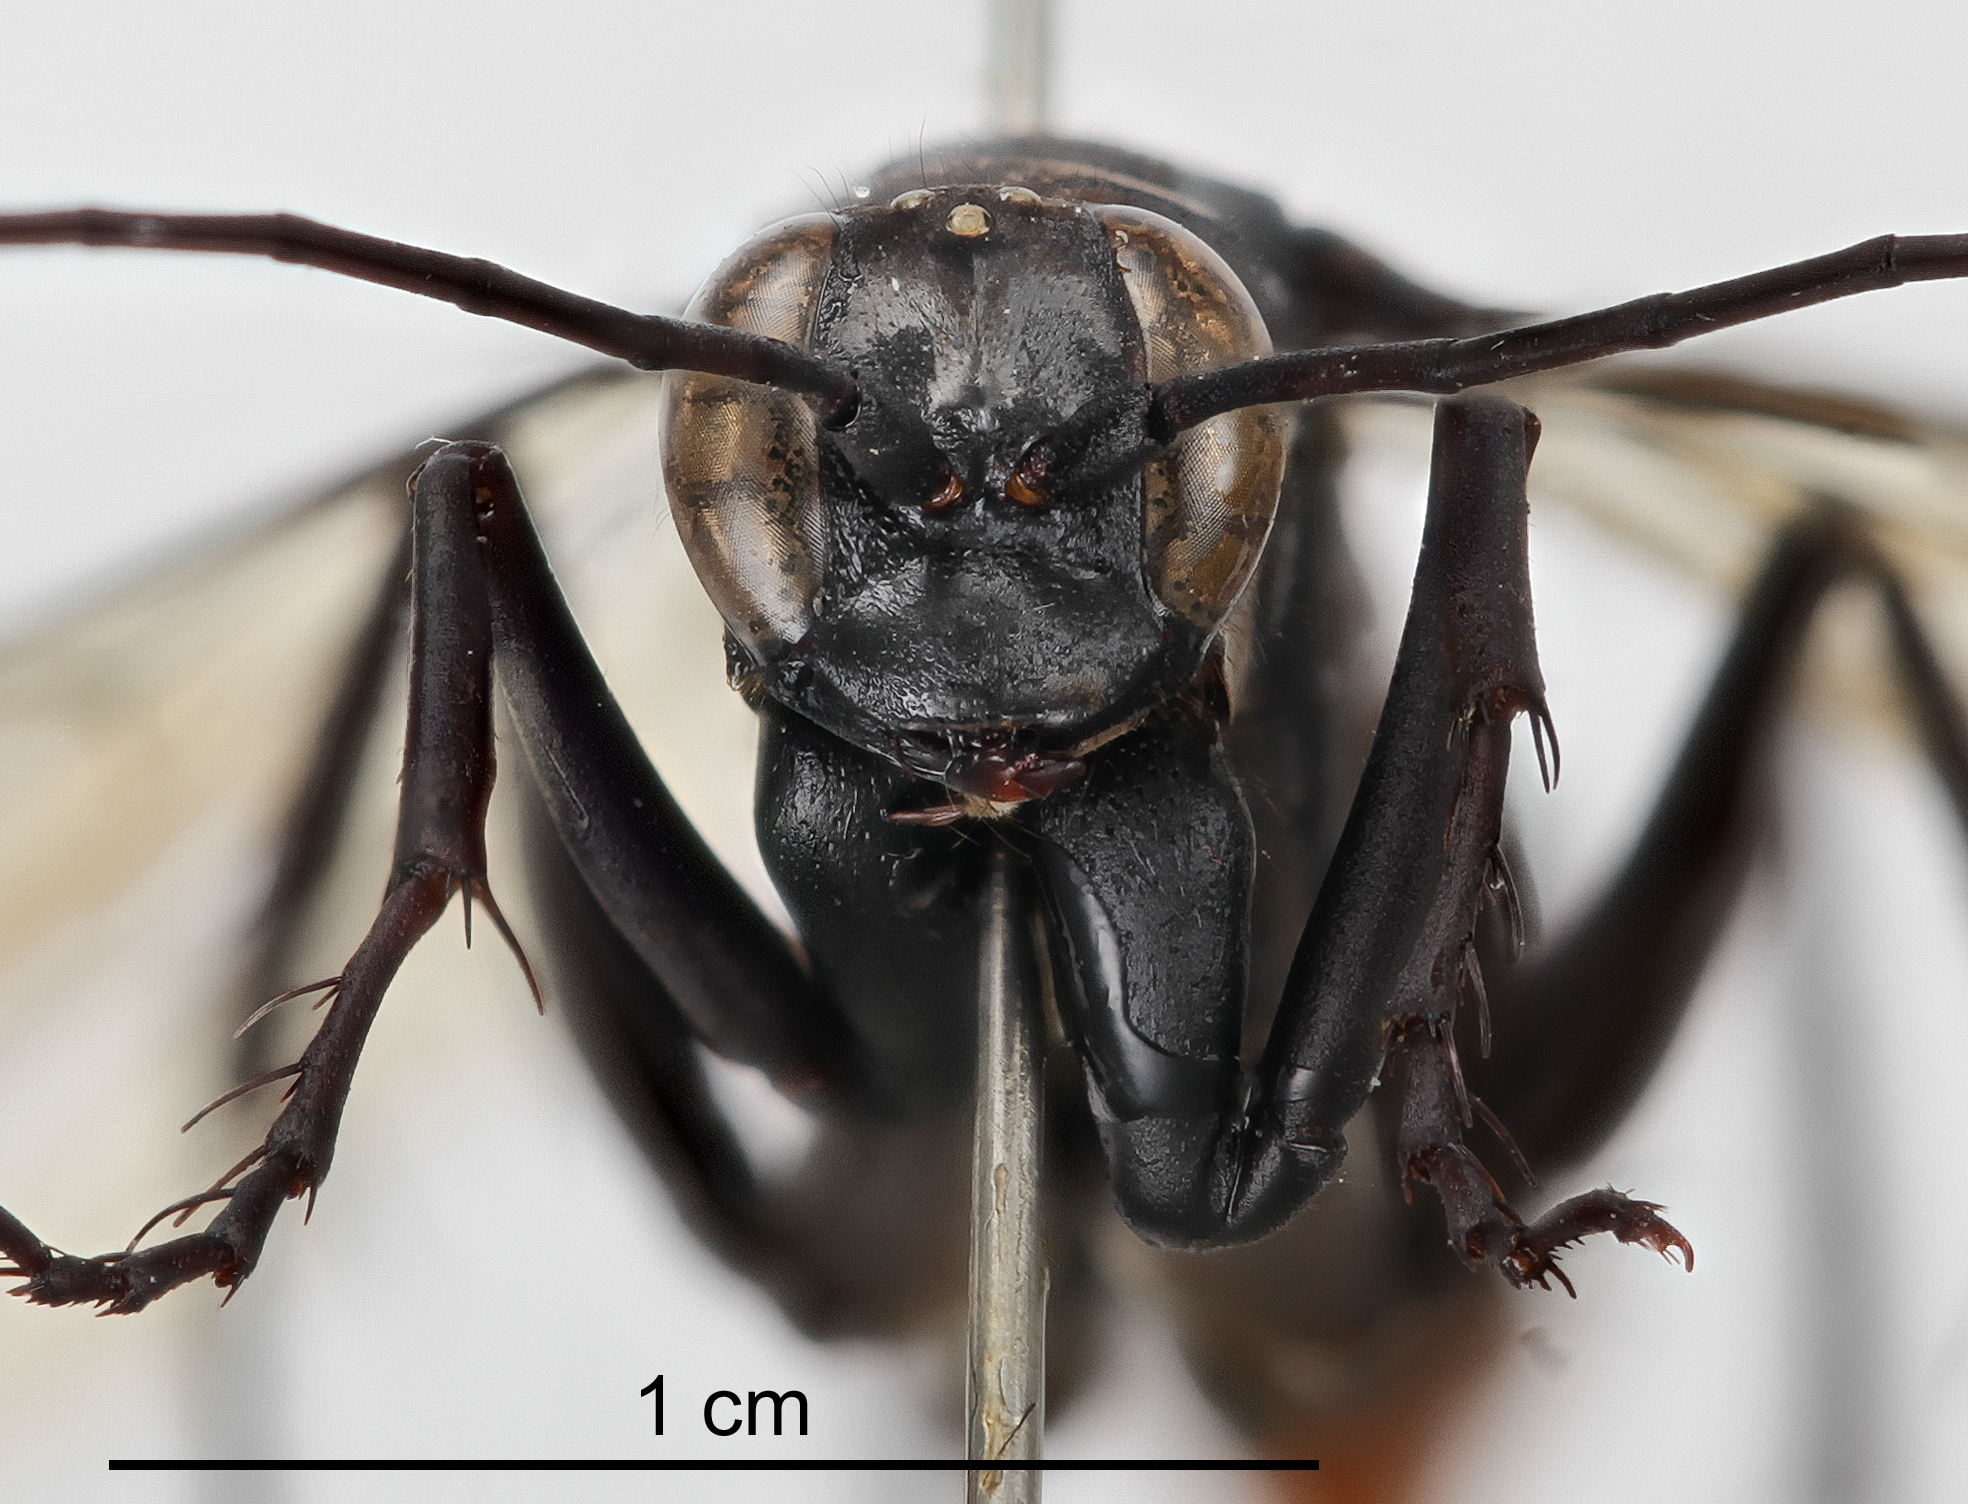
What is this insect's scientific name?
Tachypompilus analis
